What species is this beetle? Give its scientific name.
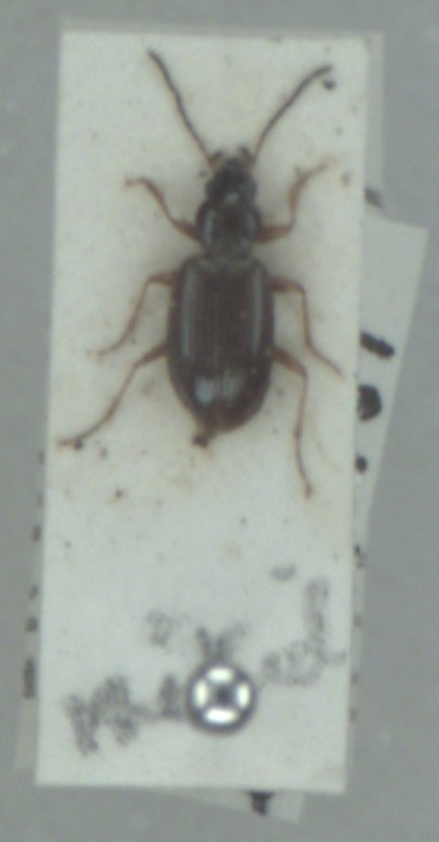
Bembidion deletum
